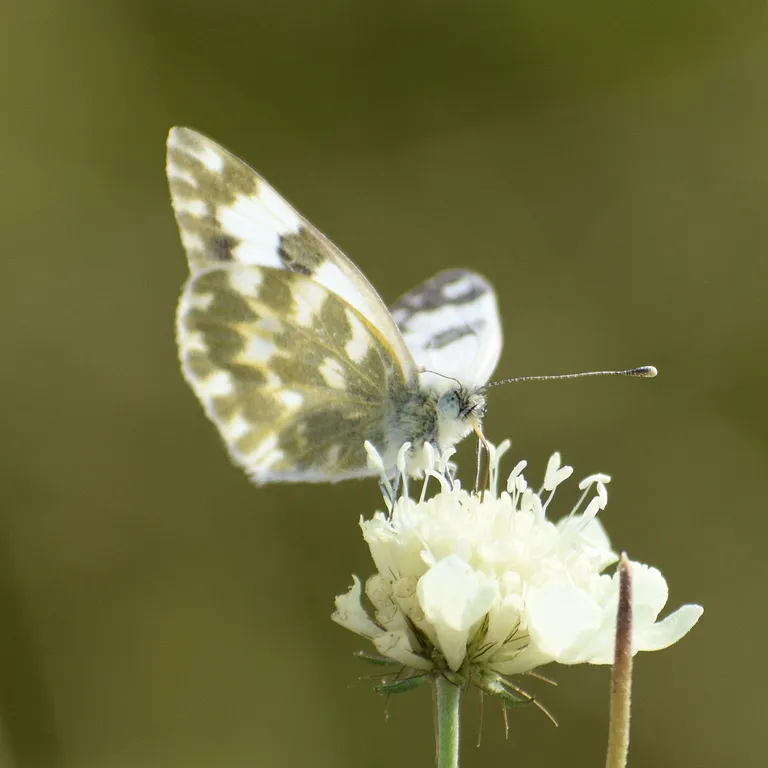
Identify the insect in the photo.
Pontia edusa
